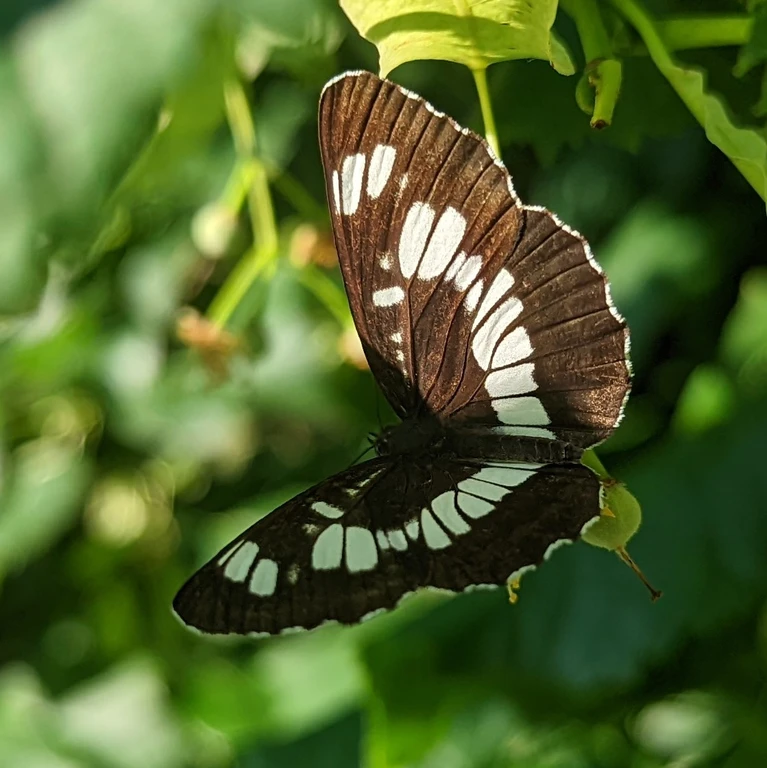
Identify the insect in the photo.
Neptis rivularis
